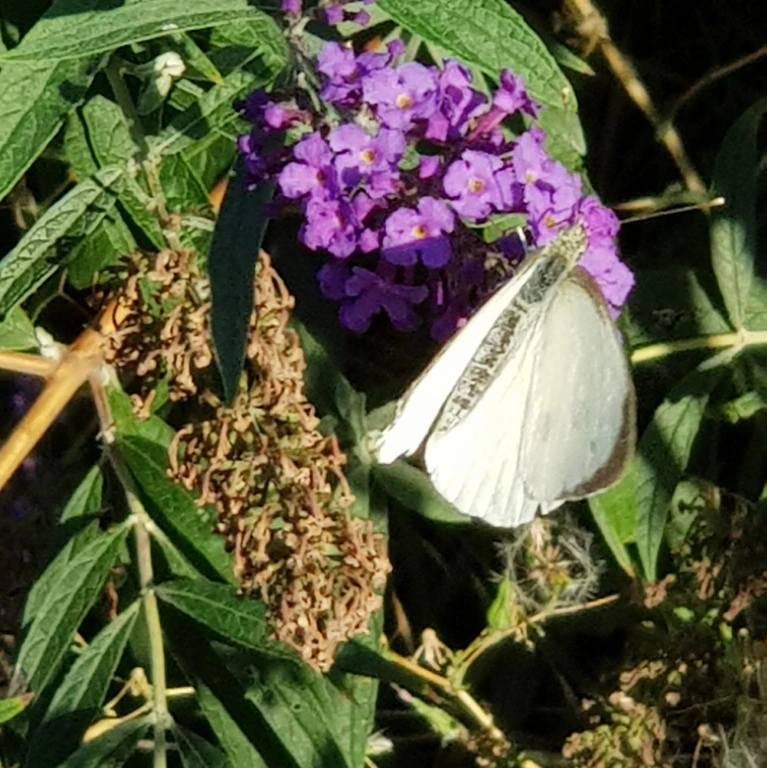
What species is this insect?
Pieris brassicae
